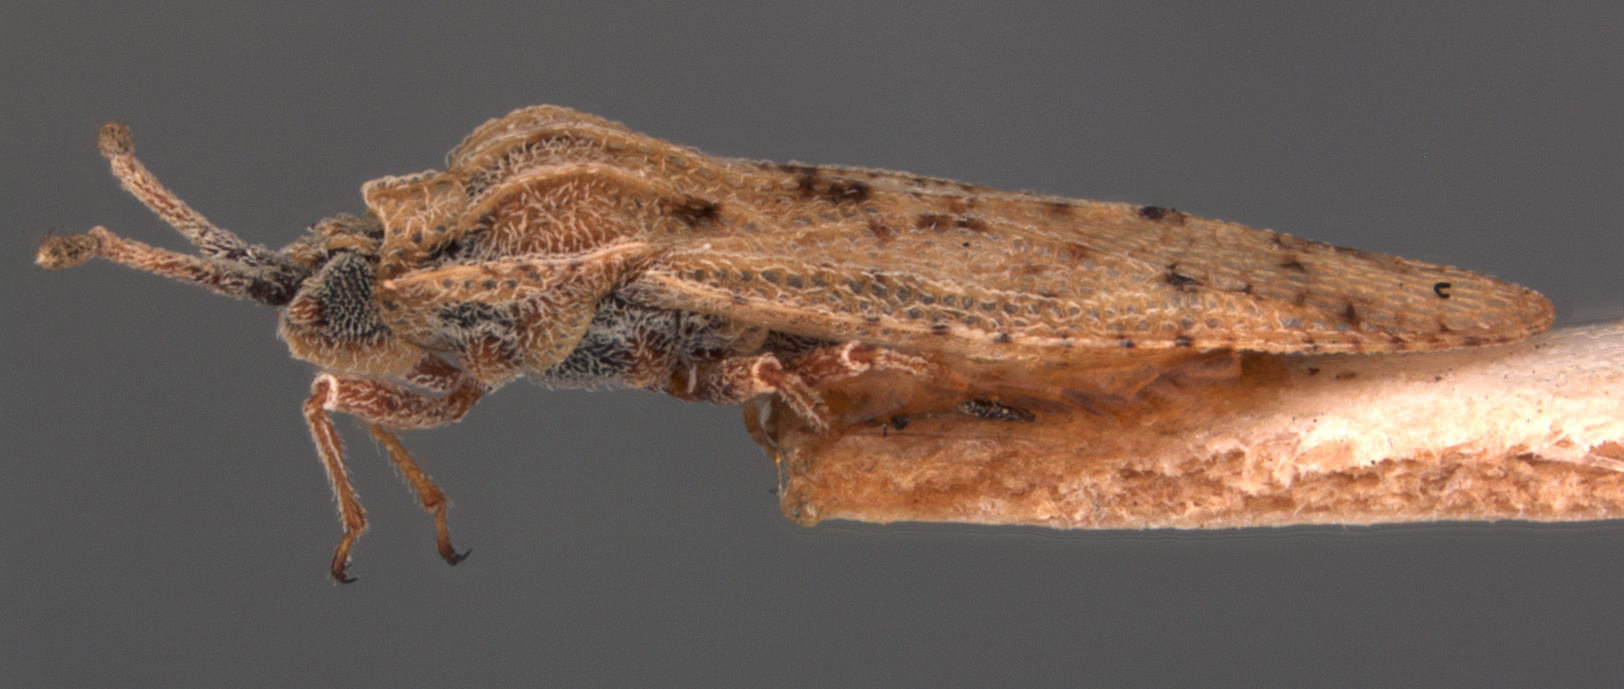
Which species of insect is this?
Tingis aegyptiaca
